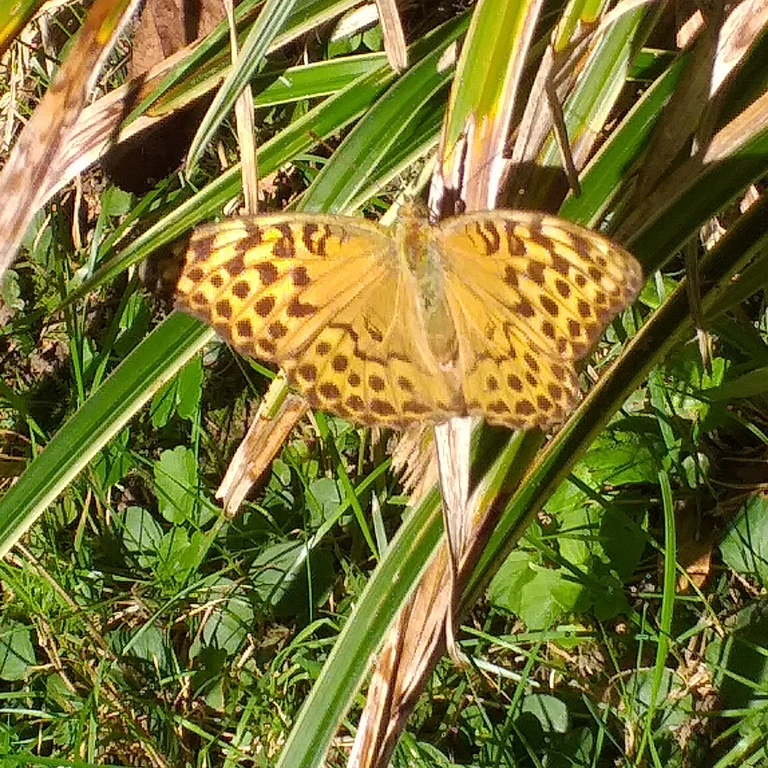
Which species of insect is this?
Argynnis paphia
